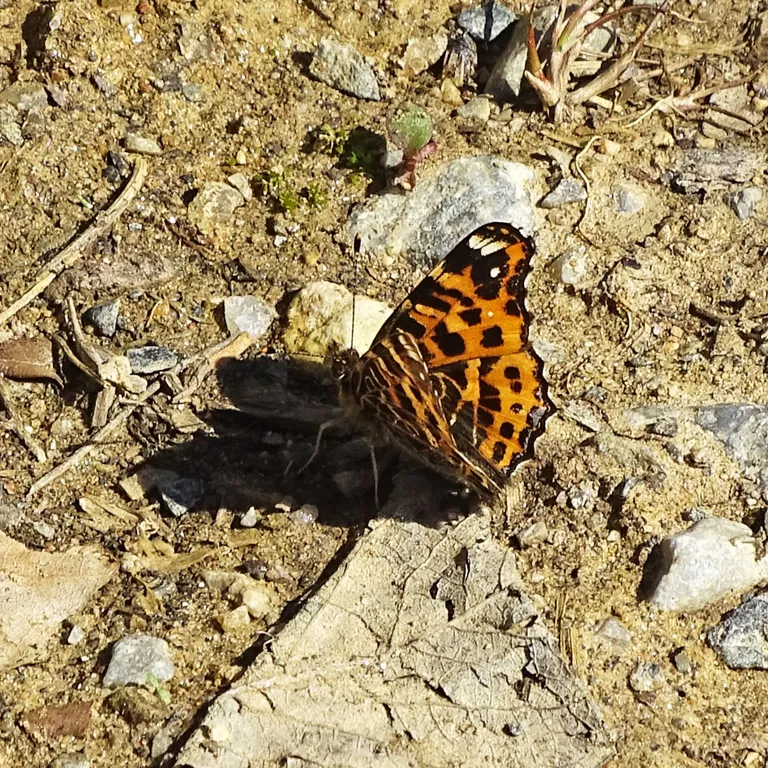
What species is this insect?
Araschnia levana
